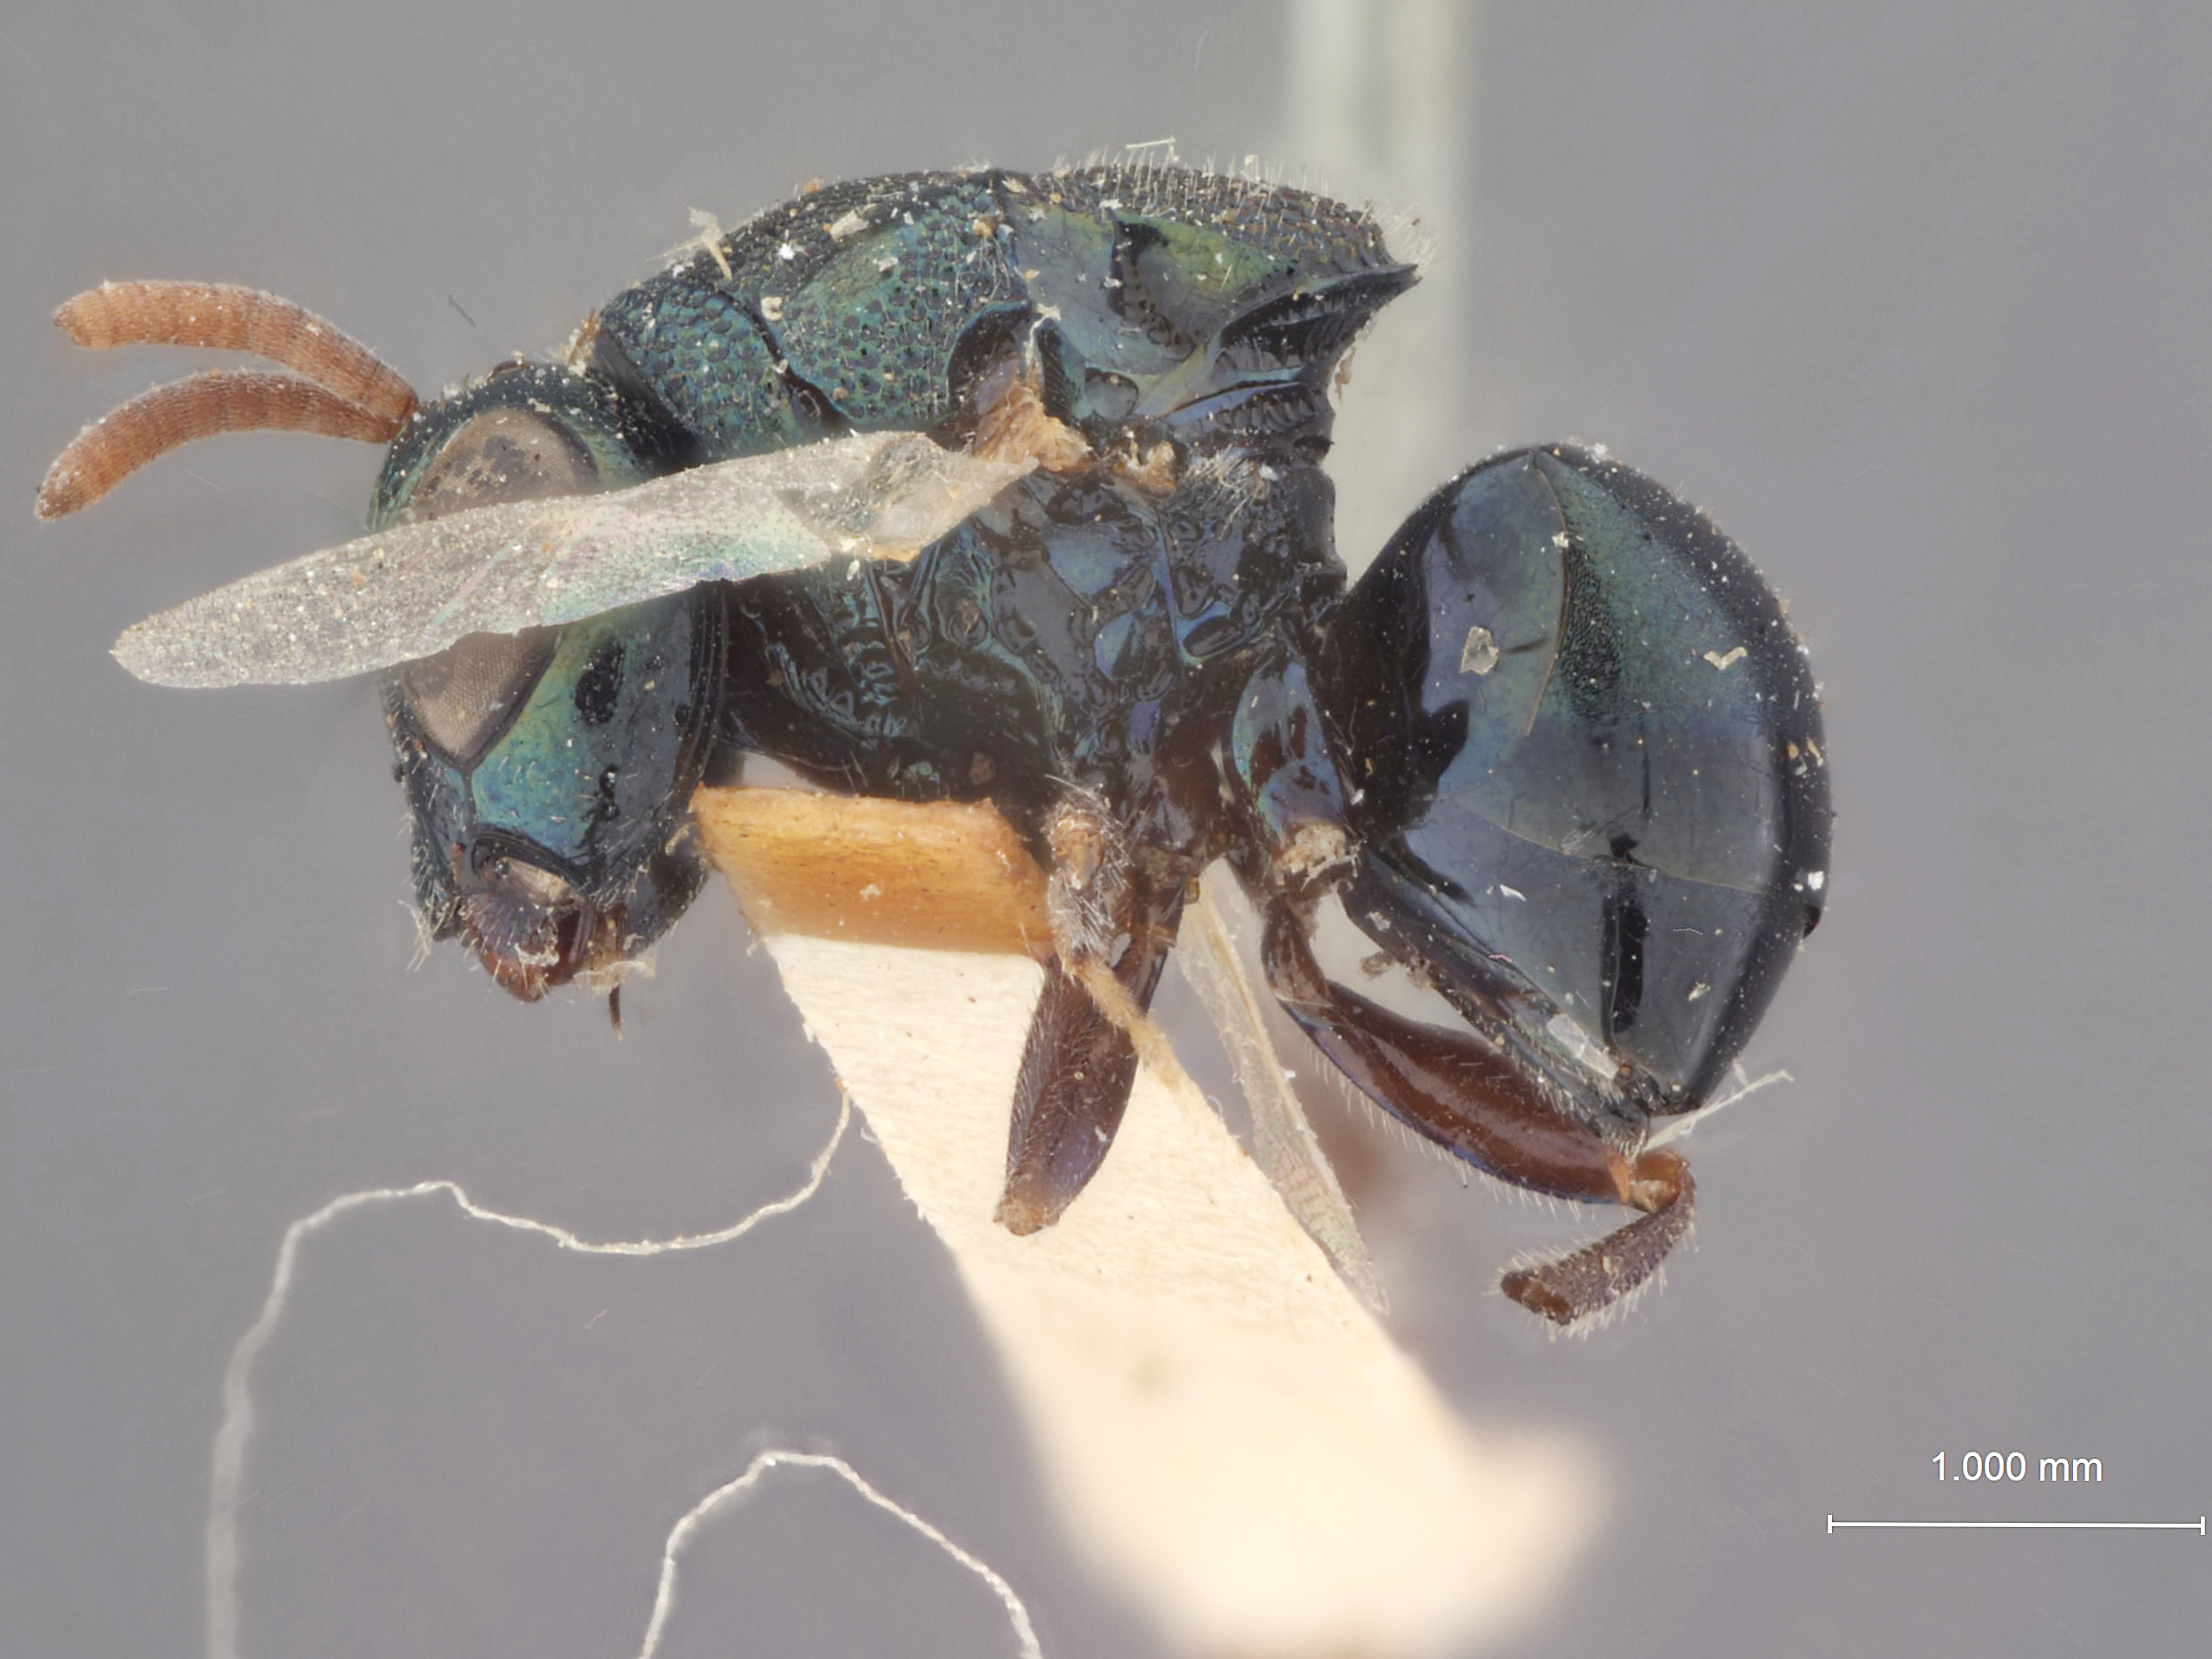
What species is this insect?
Perilampus orientalis
